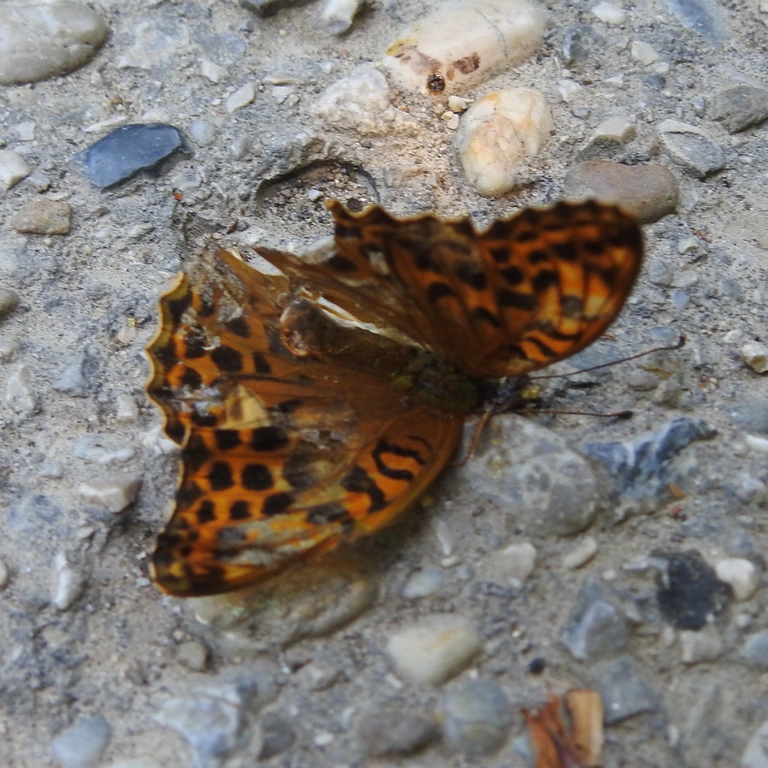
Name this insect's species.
Argynnis paphia
